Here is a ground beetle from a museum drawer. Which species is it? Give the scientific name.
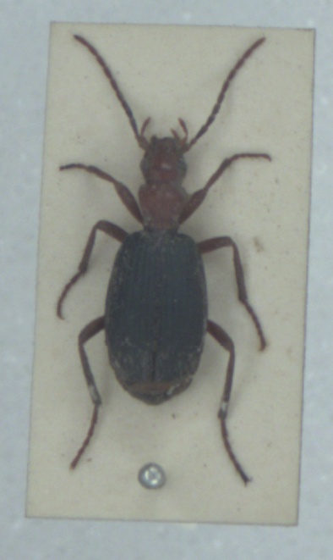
Brachinus crepitans
